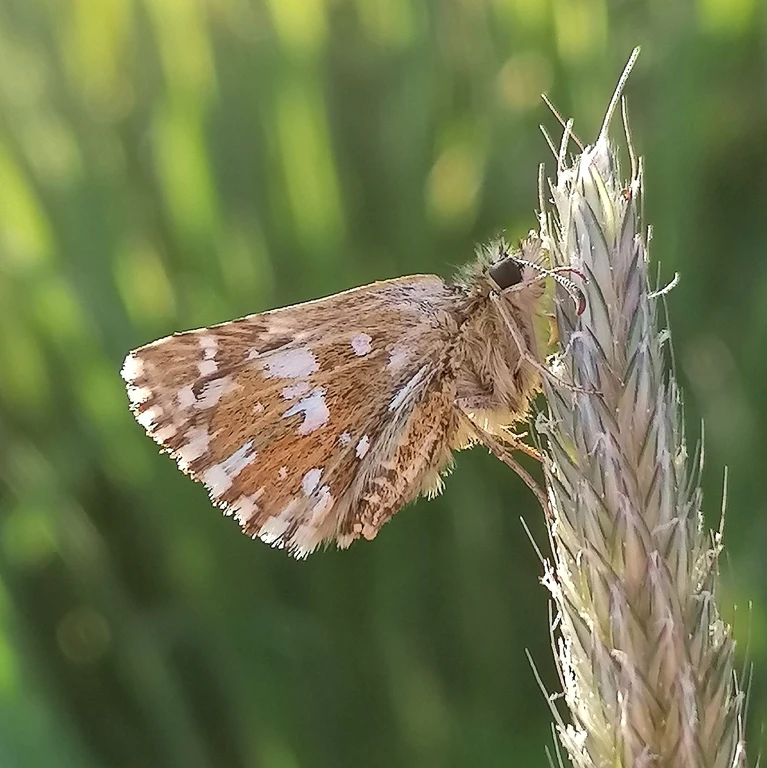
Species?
Pyrgus malvae
